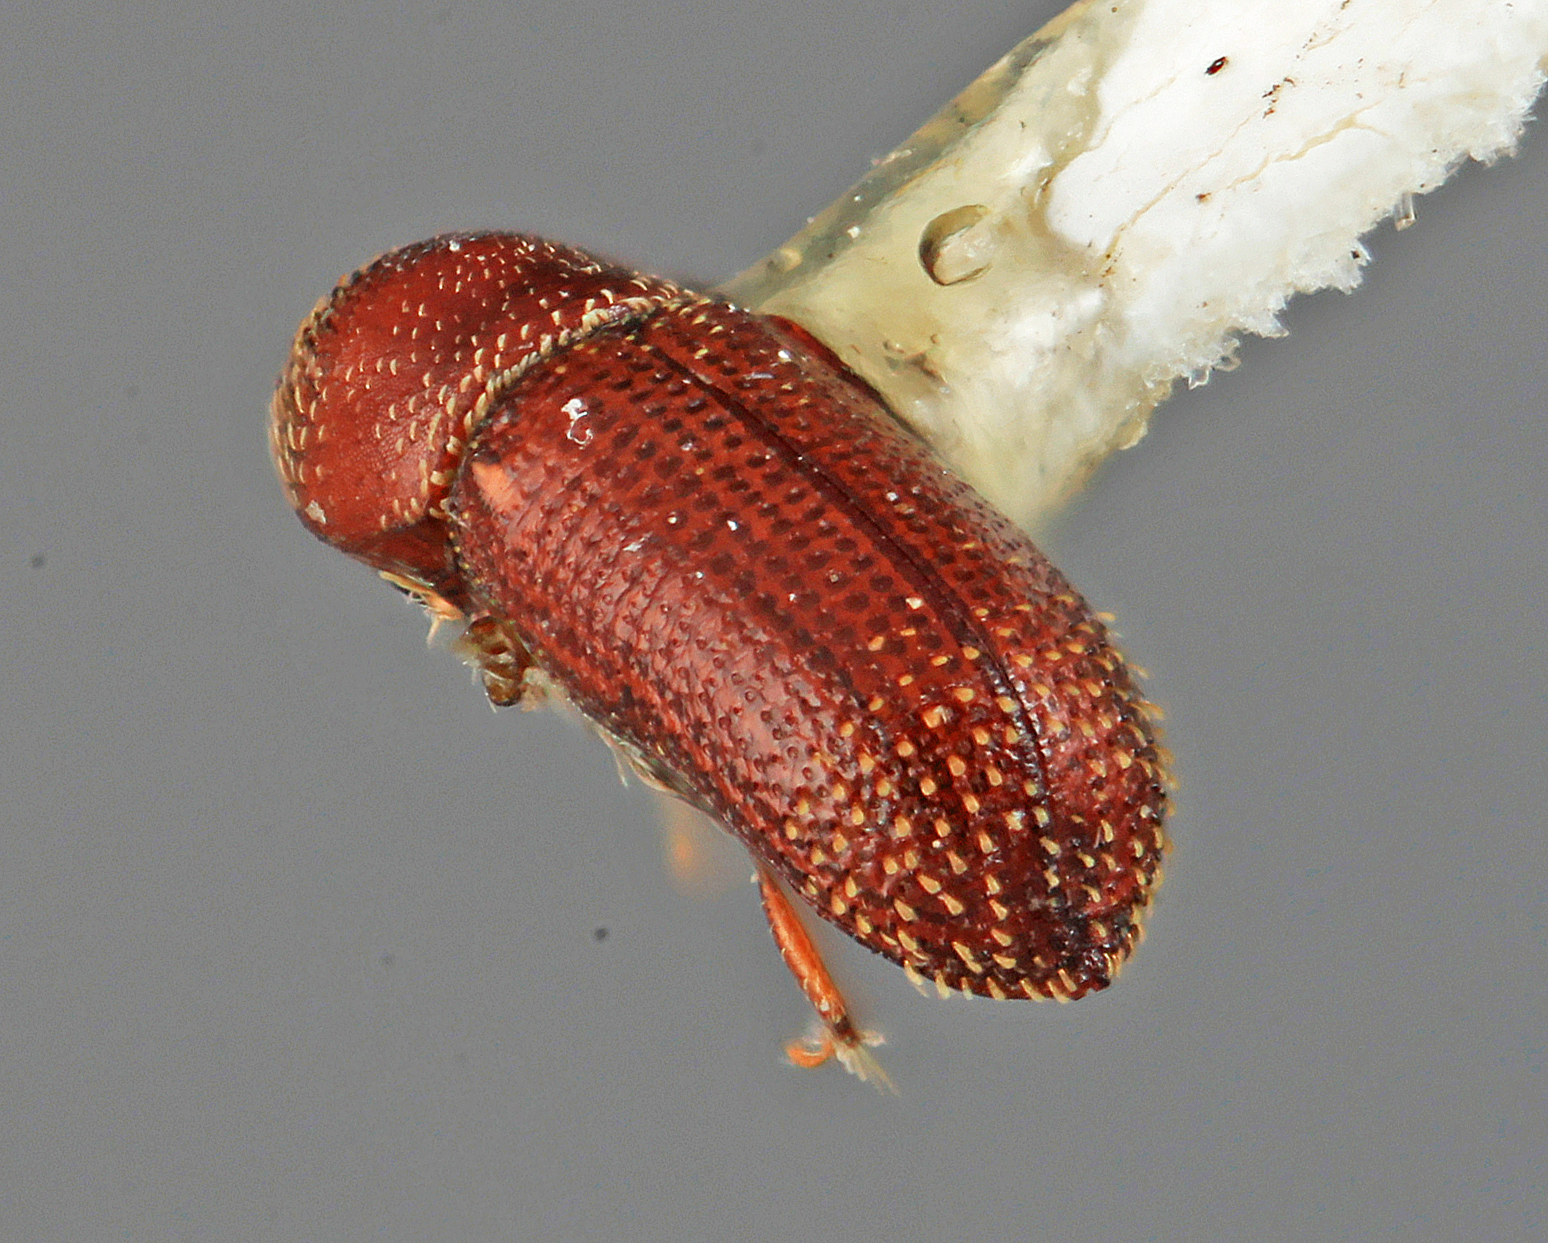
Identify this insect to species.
Micracis scitula (also Micracisella scitula)
